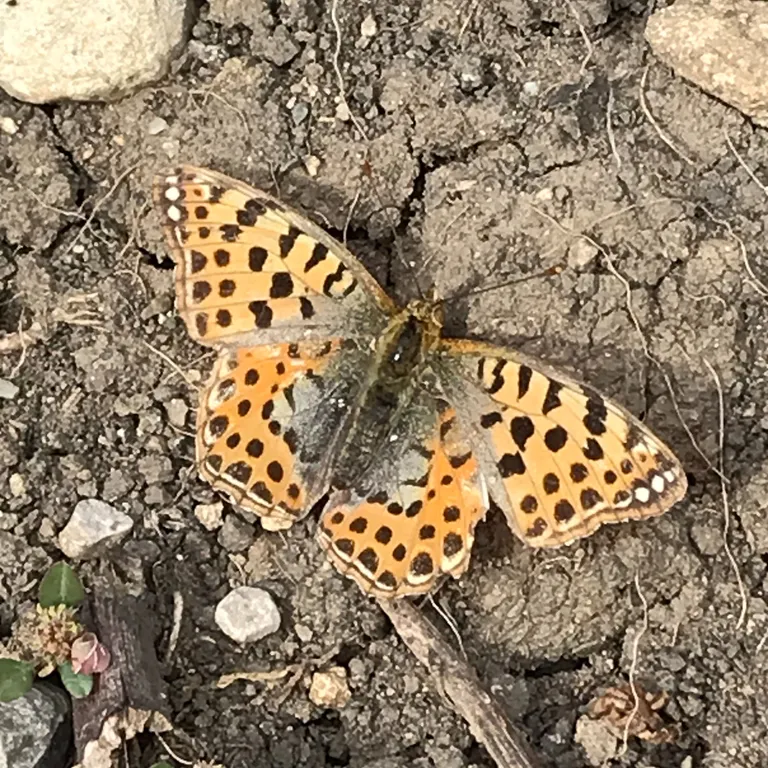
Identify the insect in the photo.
Issoria lathonia
